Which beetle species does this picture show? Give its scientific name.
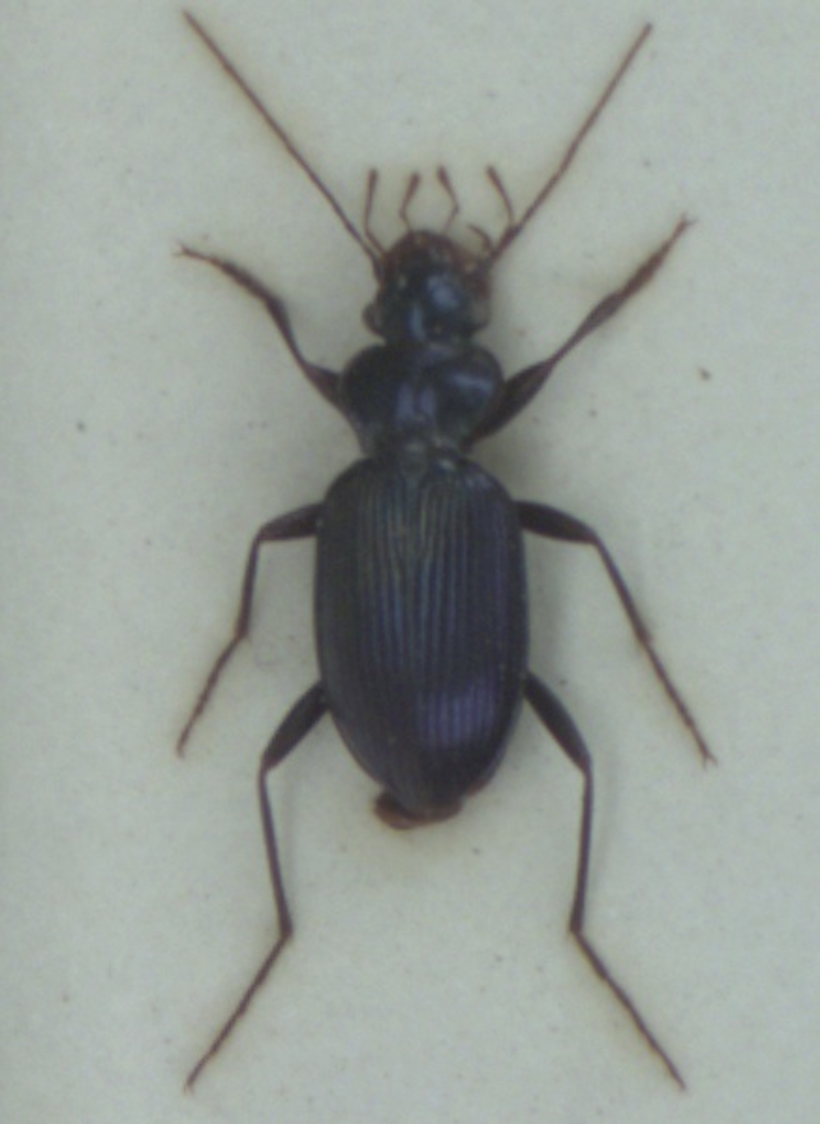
Leistus spinibarbis
